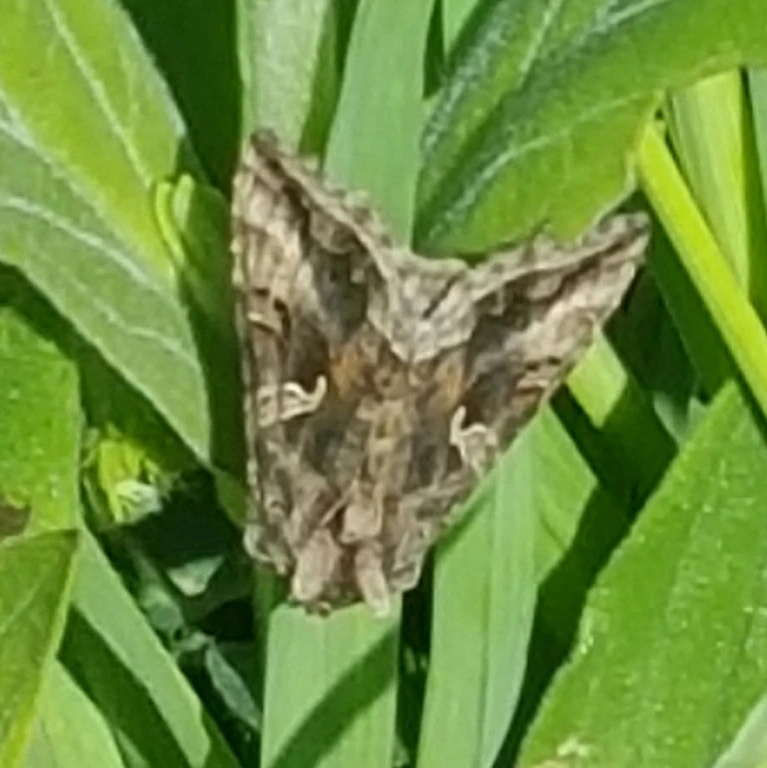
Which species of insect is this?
Autographa gamma
